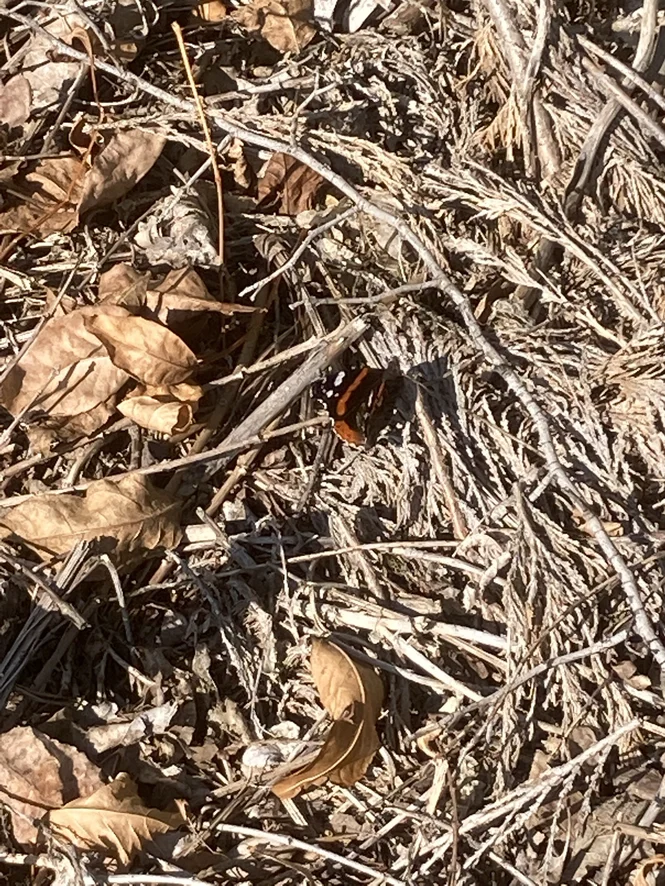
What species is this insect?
Vanessa atalanta
